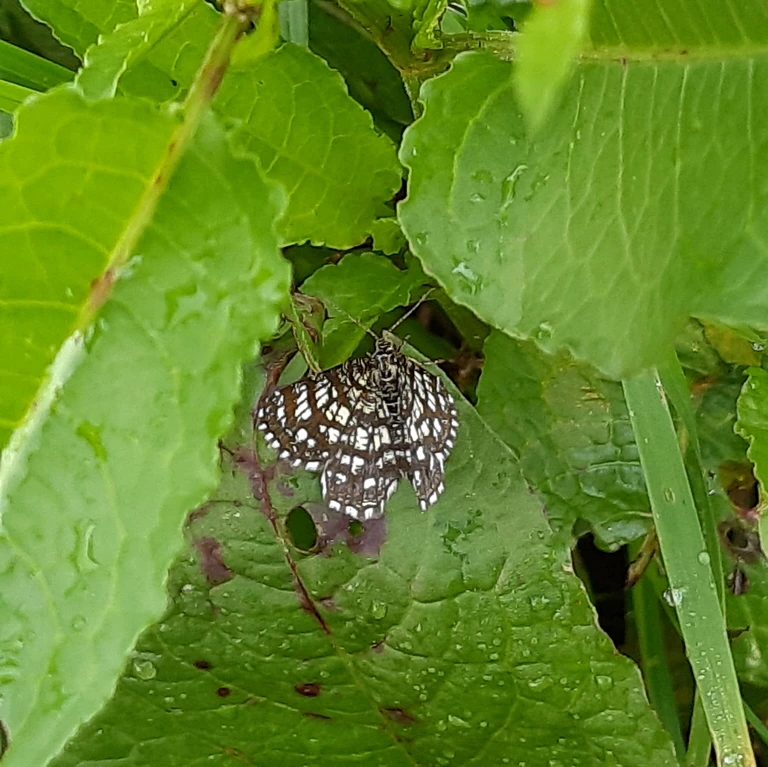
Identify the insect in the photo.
Chiasmia clathrata
